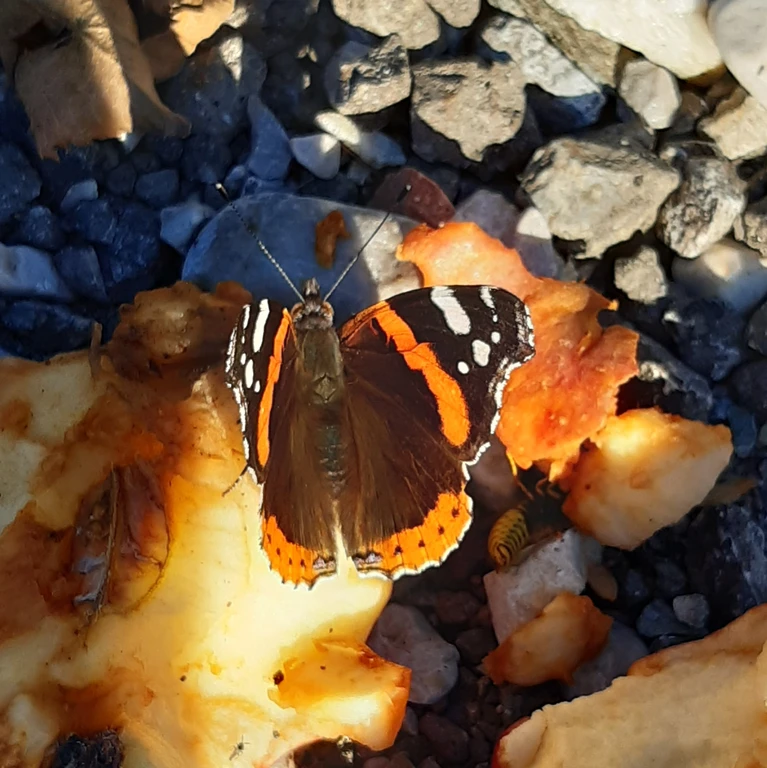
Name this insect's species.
Vanessa atalanta
